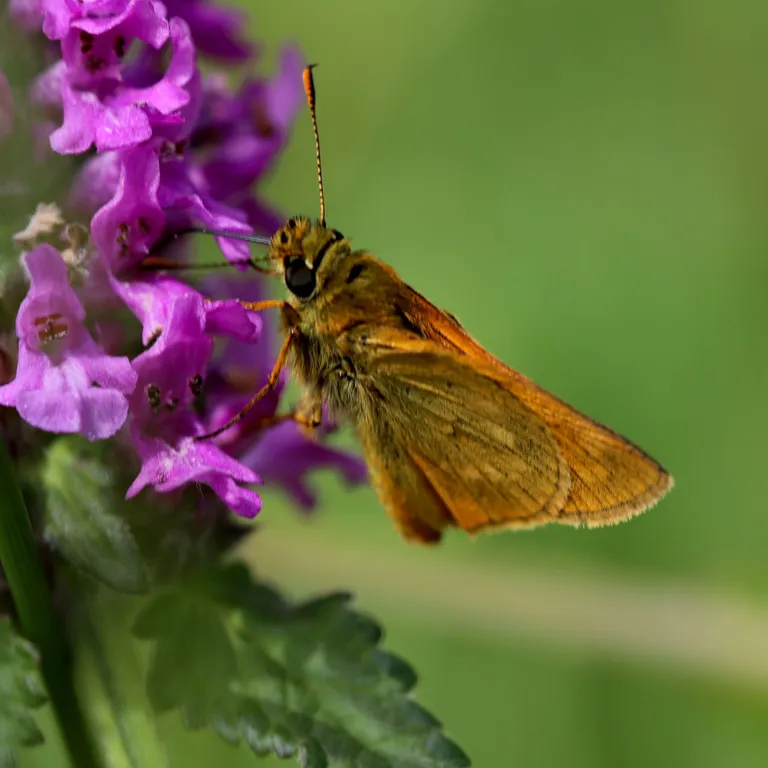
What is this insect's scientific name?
Ochlodes sylvanus (also Ochlodes venata)
